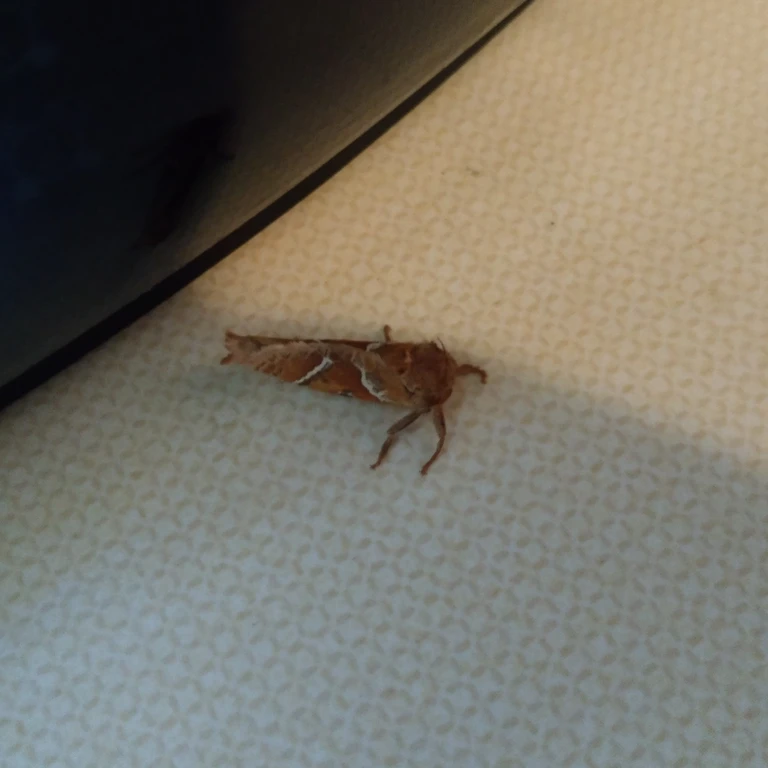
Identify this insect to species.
Triodia sylvina
